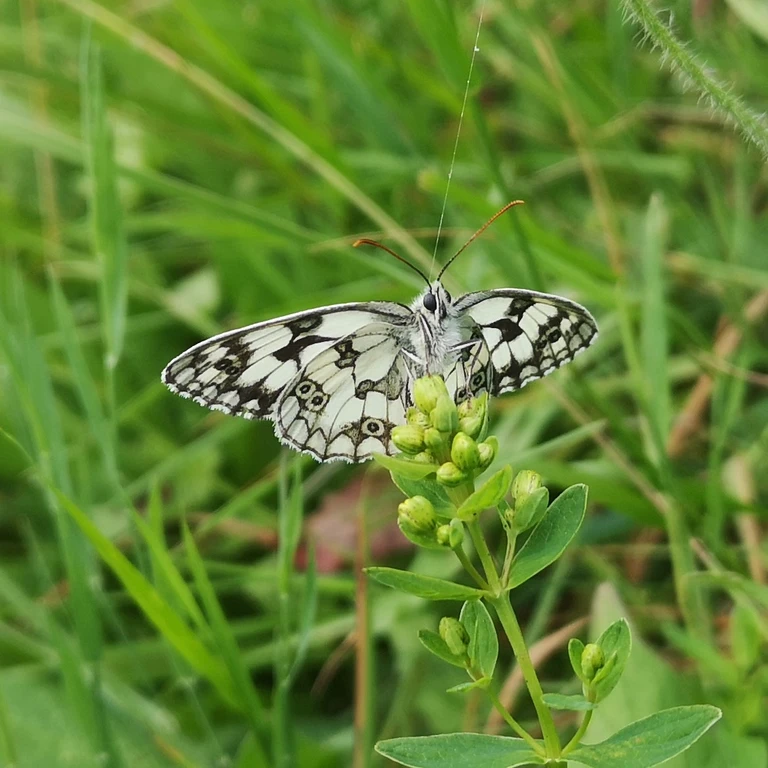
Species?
Melanargia galathea
